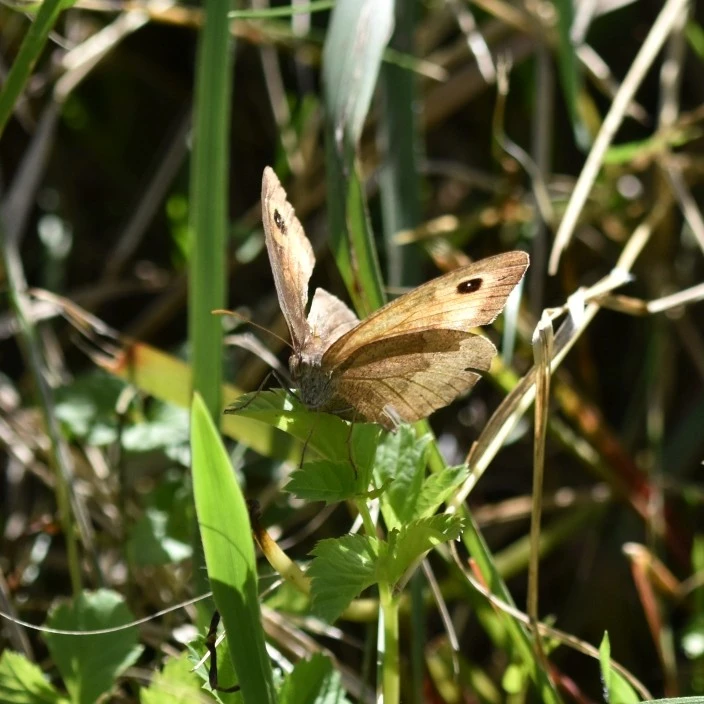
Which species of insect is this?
Maniola jurtina
